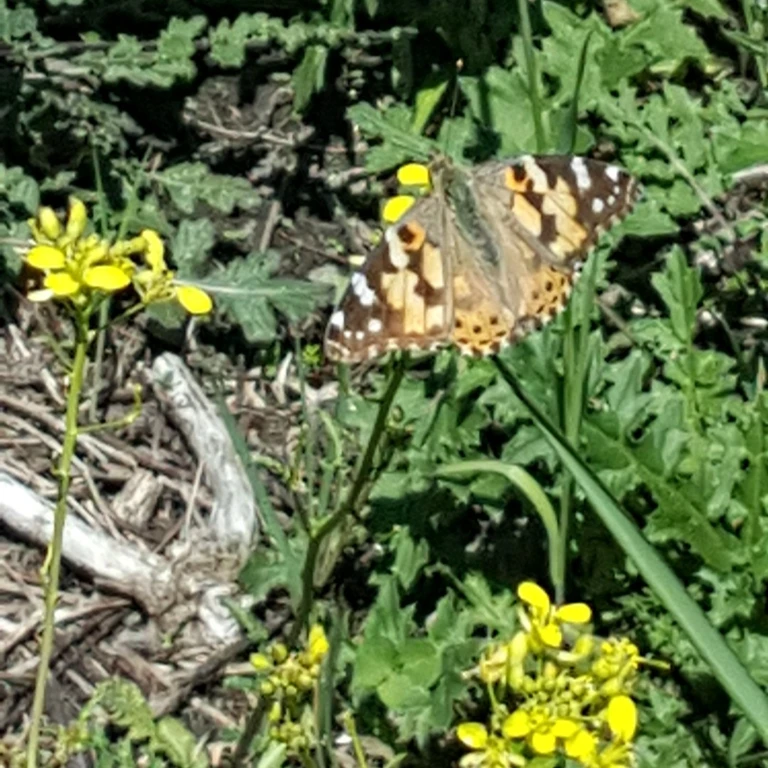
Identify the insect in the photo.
Vanessa cardui
